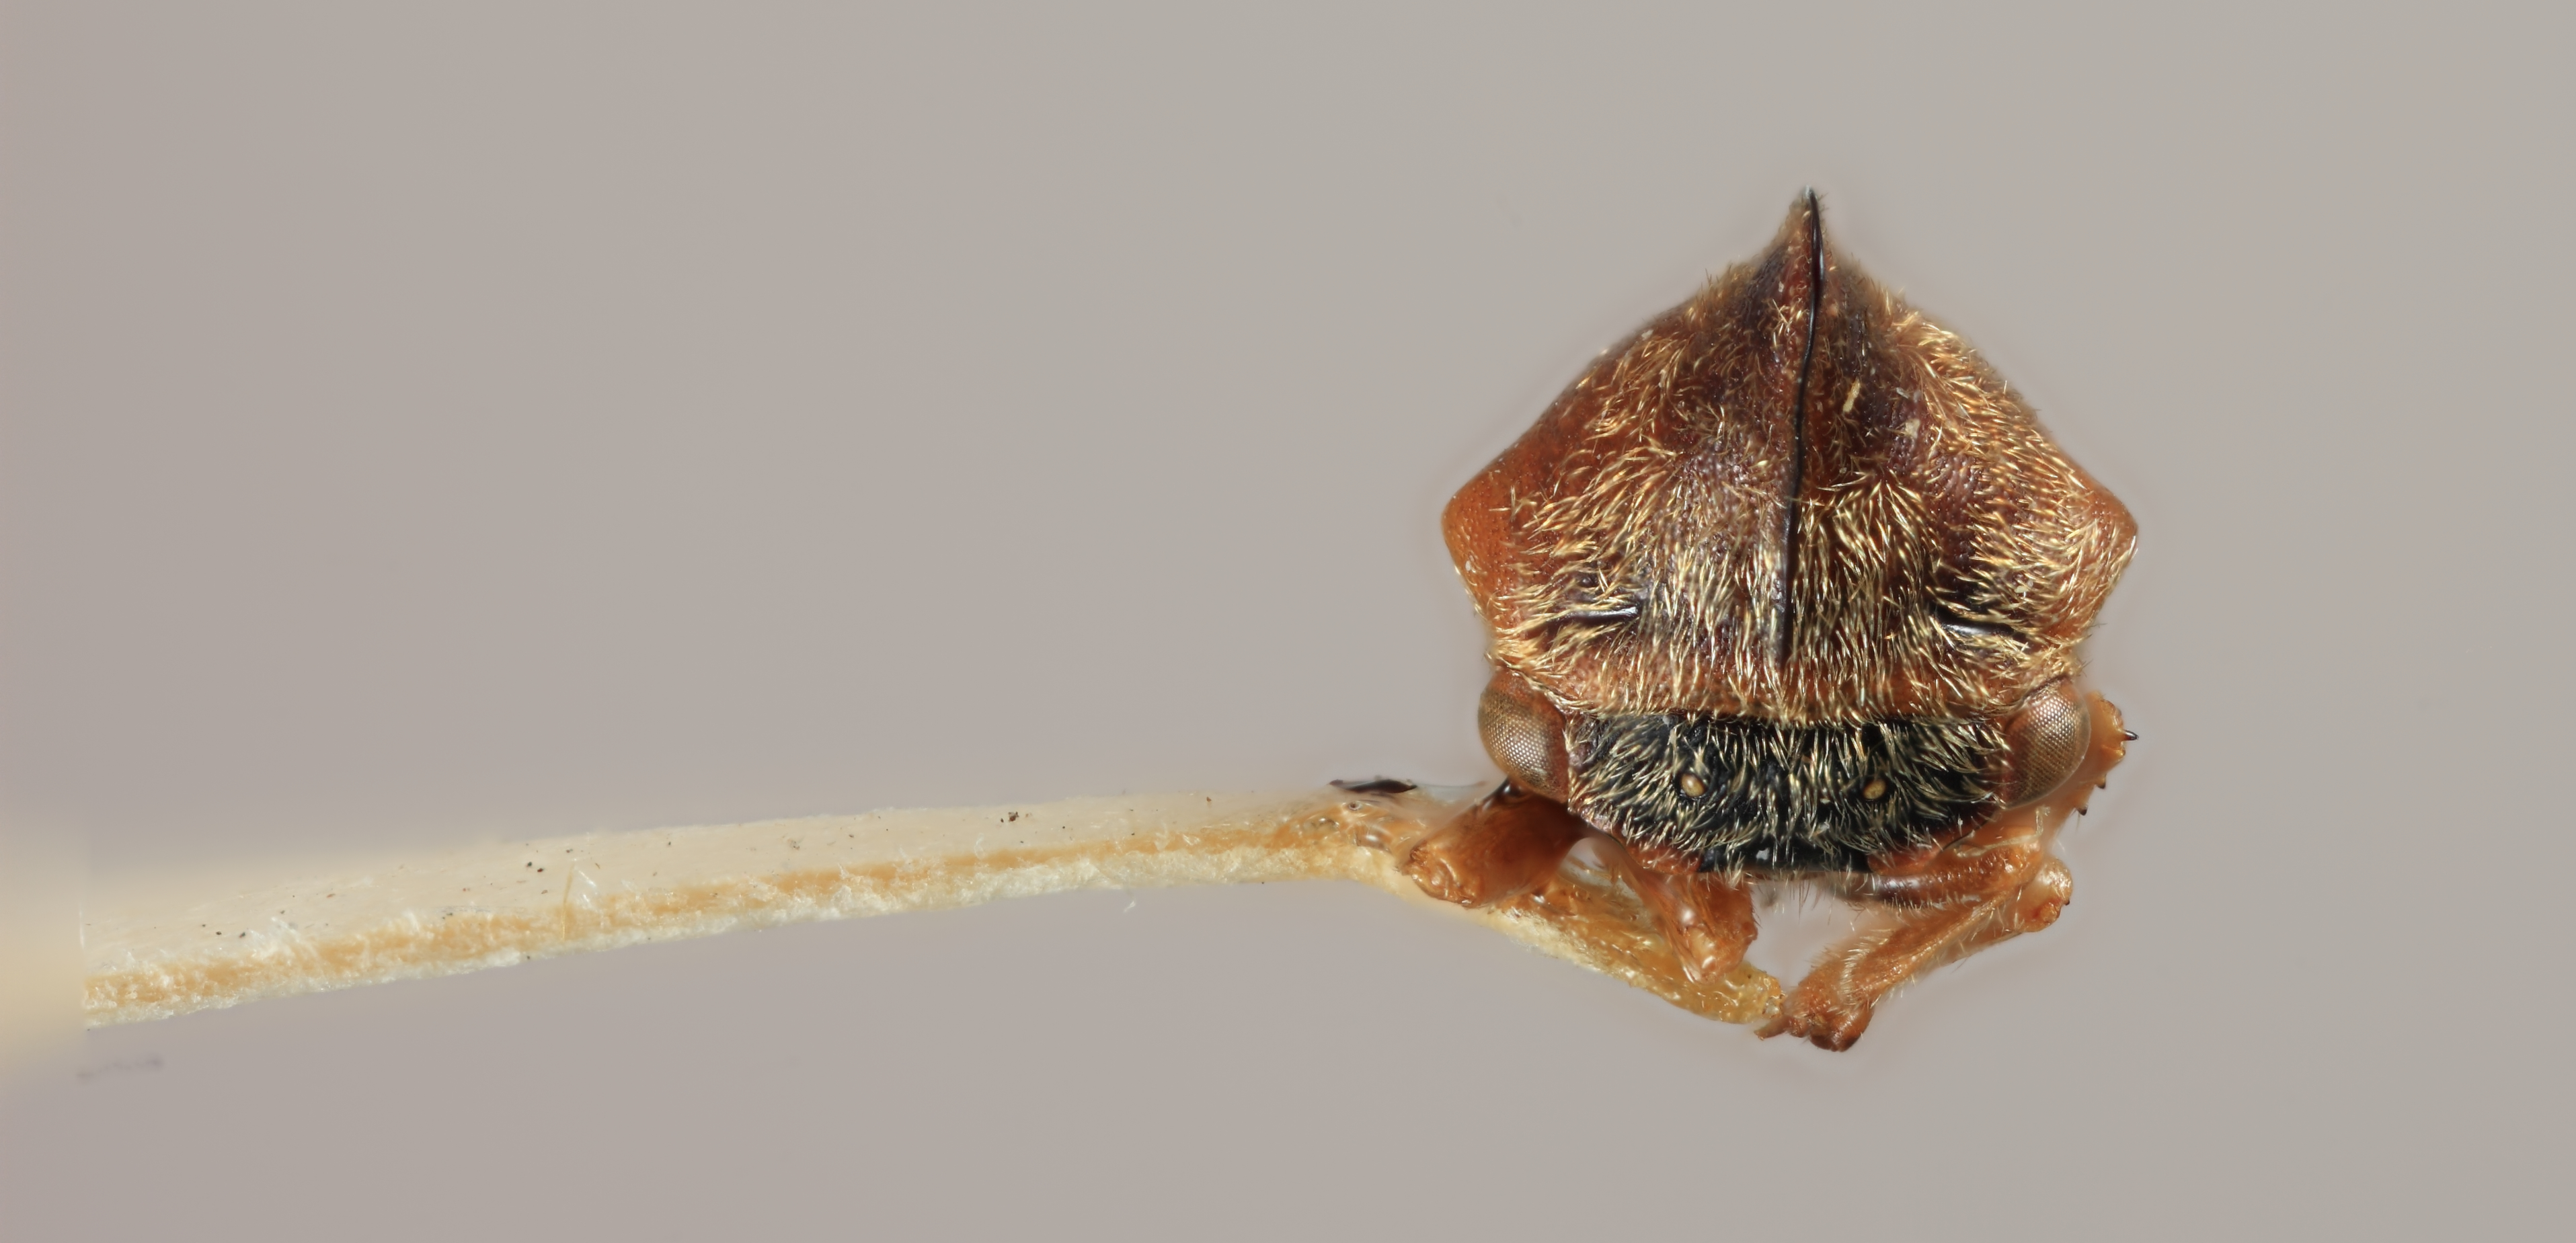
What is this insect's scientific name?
Guayaquila venezuelensis
